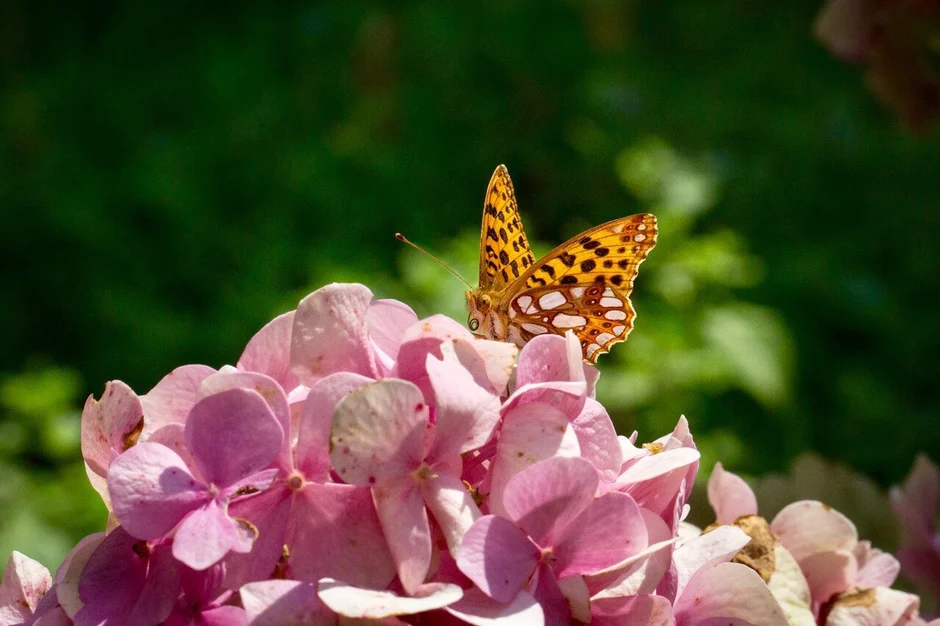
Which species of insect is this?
Issoria lathonia
